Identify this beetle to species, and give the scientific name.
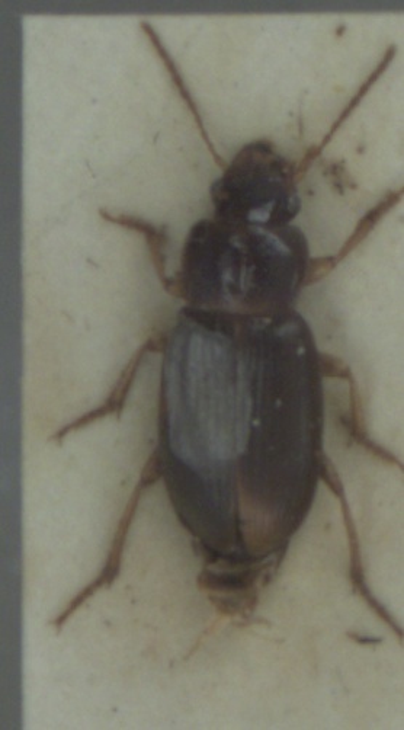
Ophonus rufibarbis
